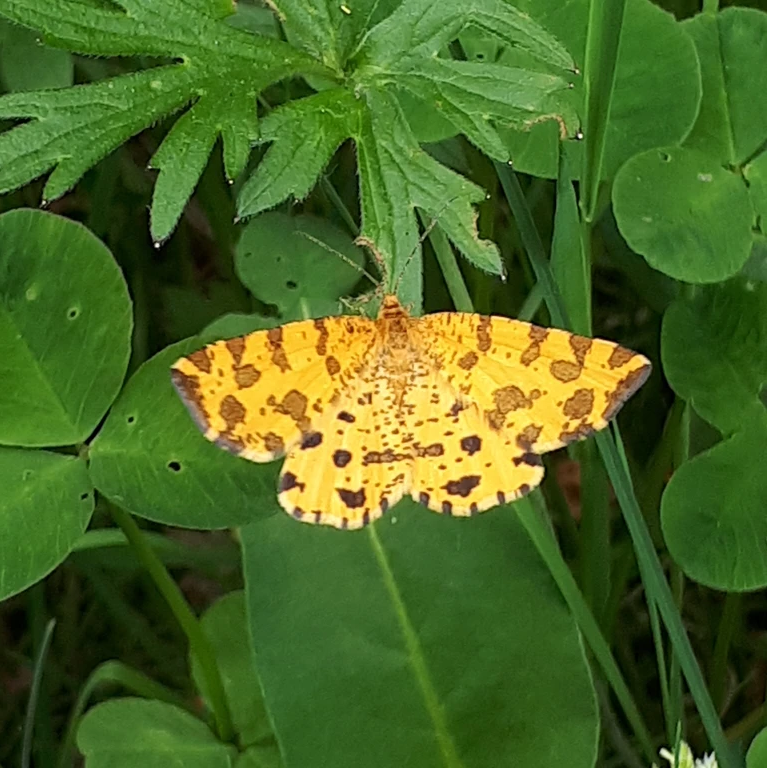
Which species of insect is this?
Pseudopanthera macularia
